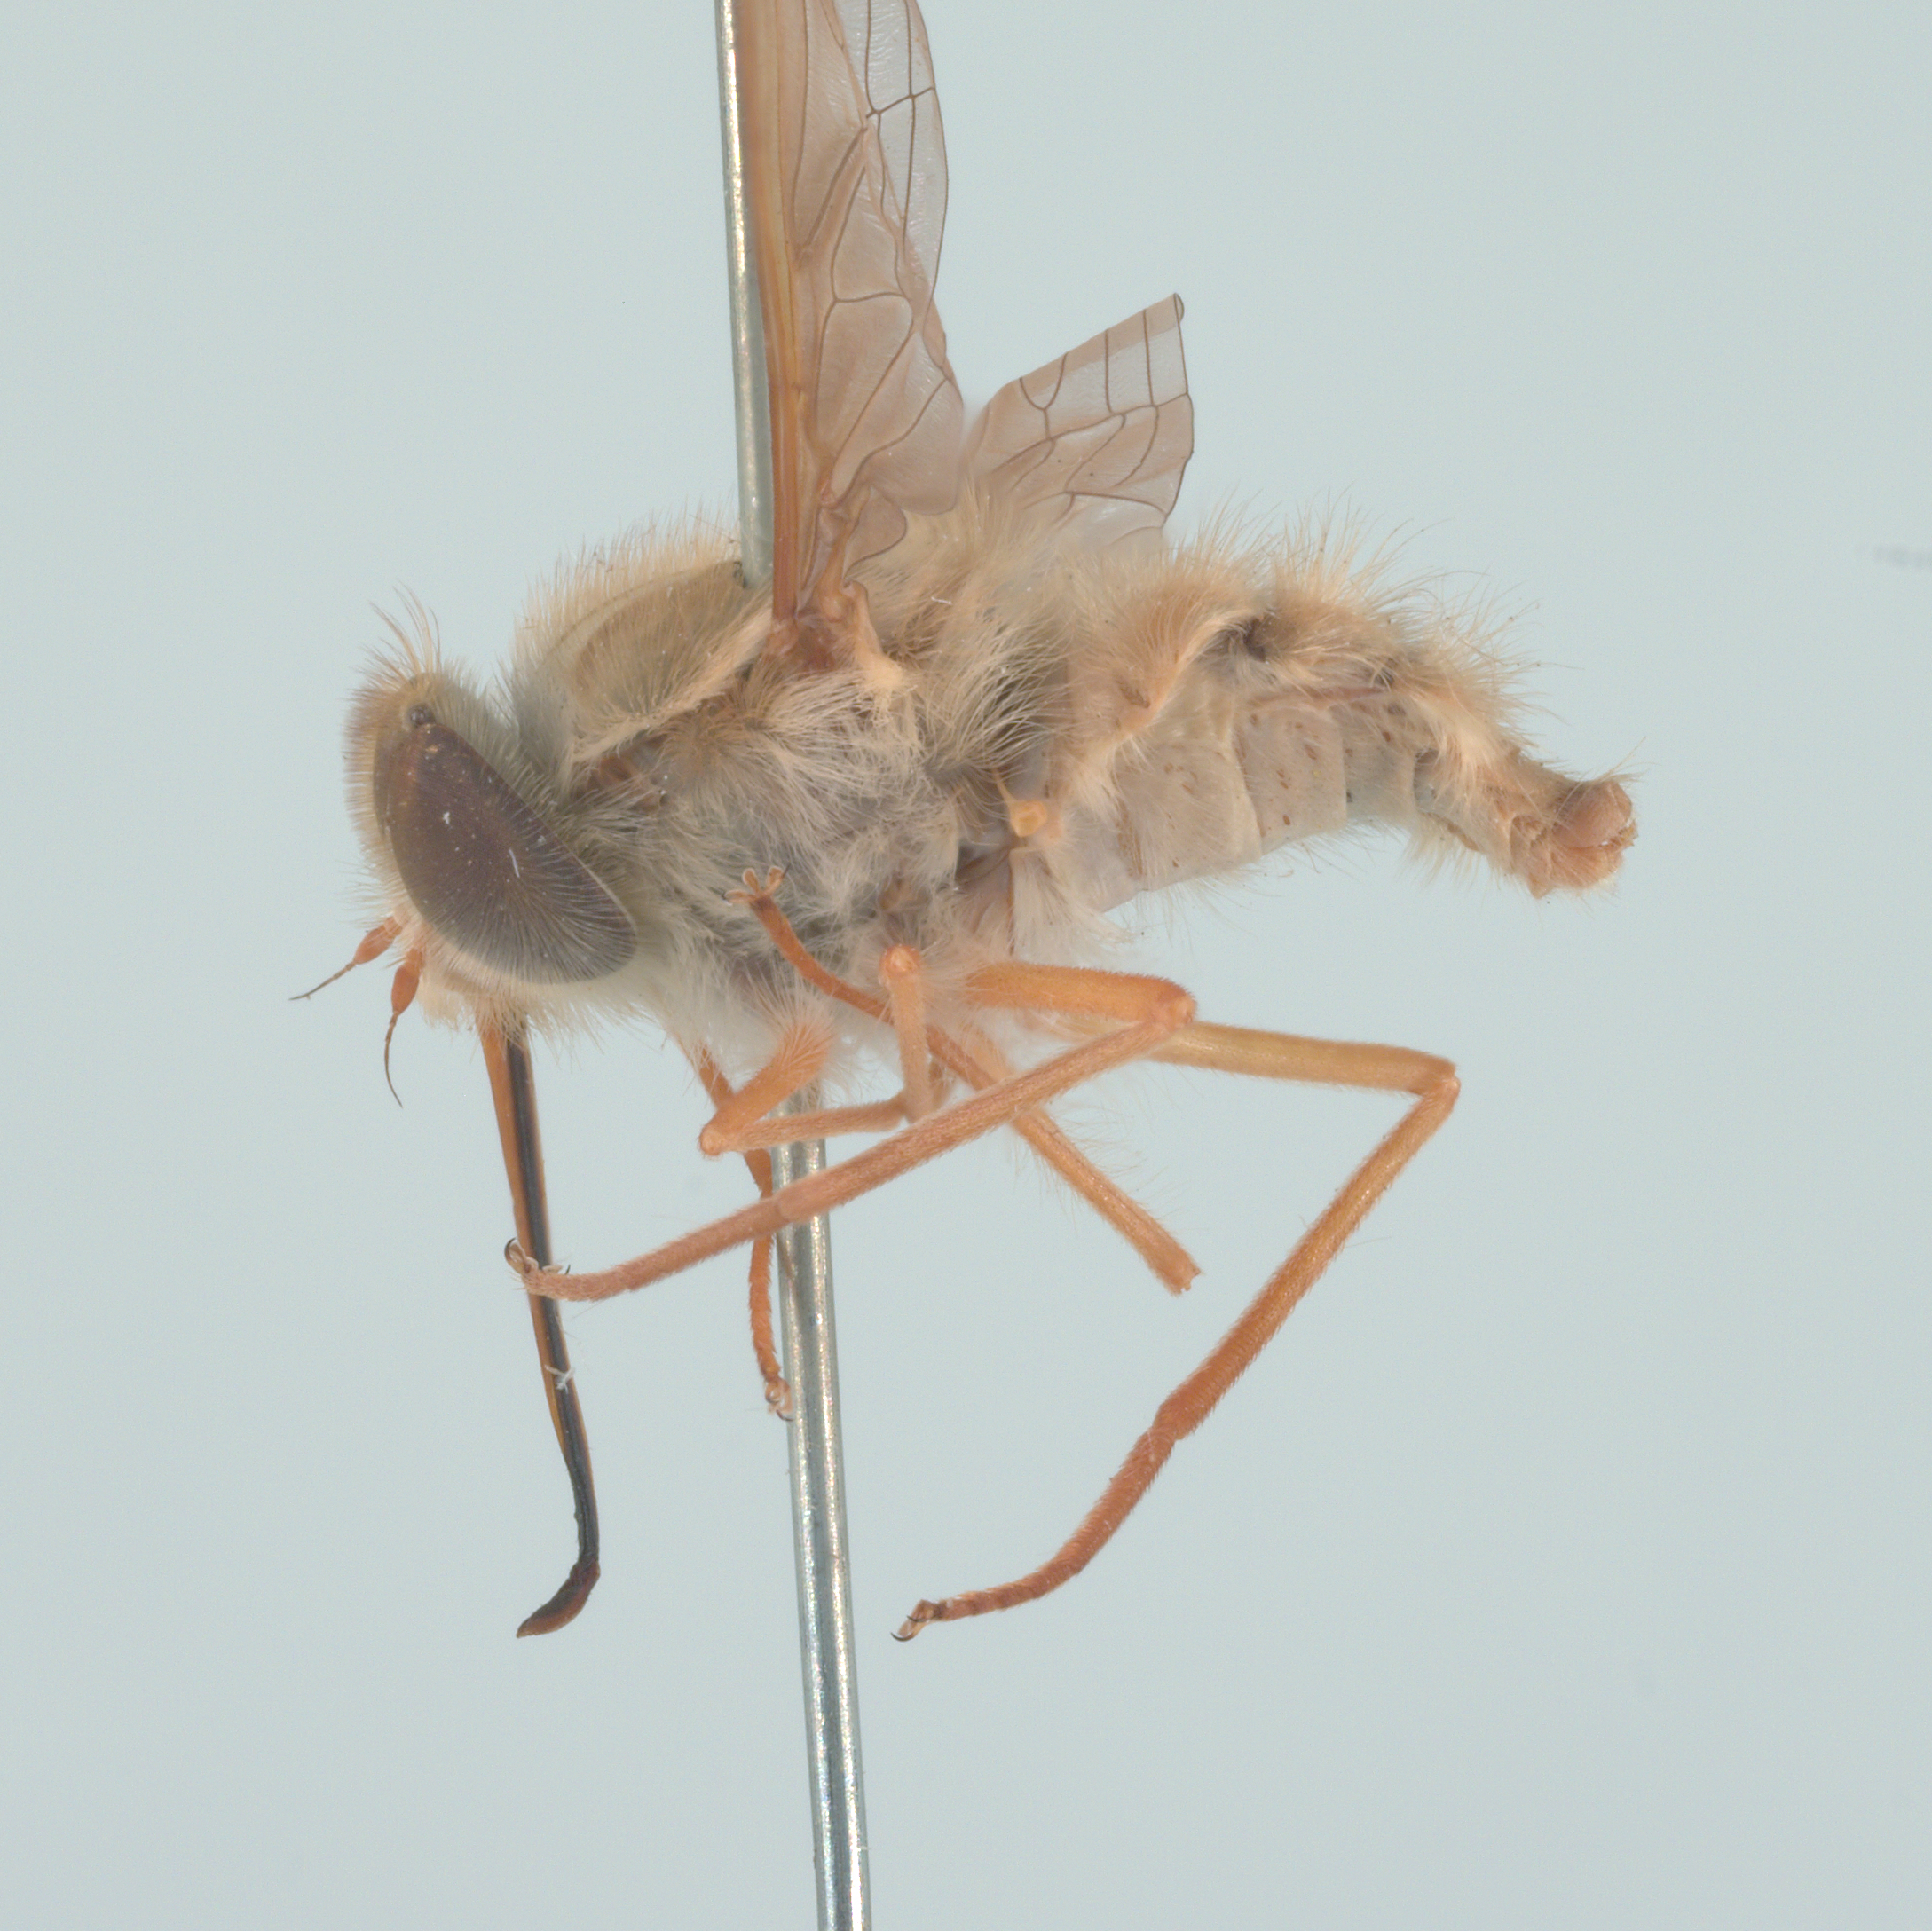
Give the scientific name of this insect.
Trichophthalma subaurata
